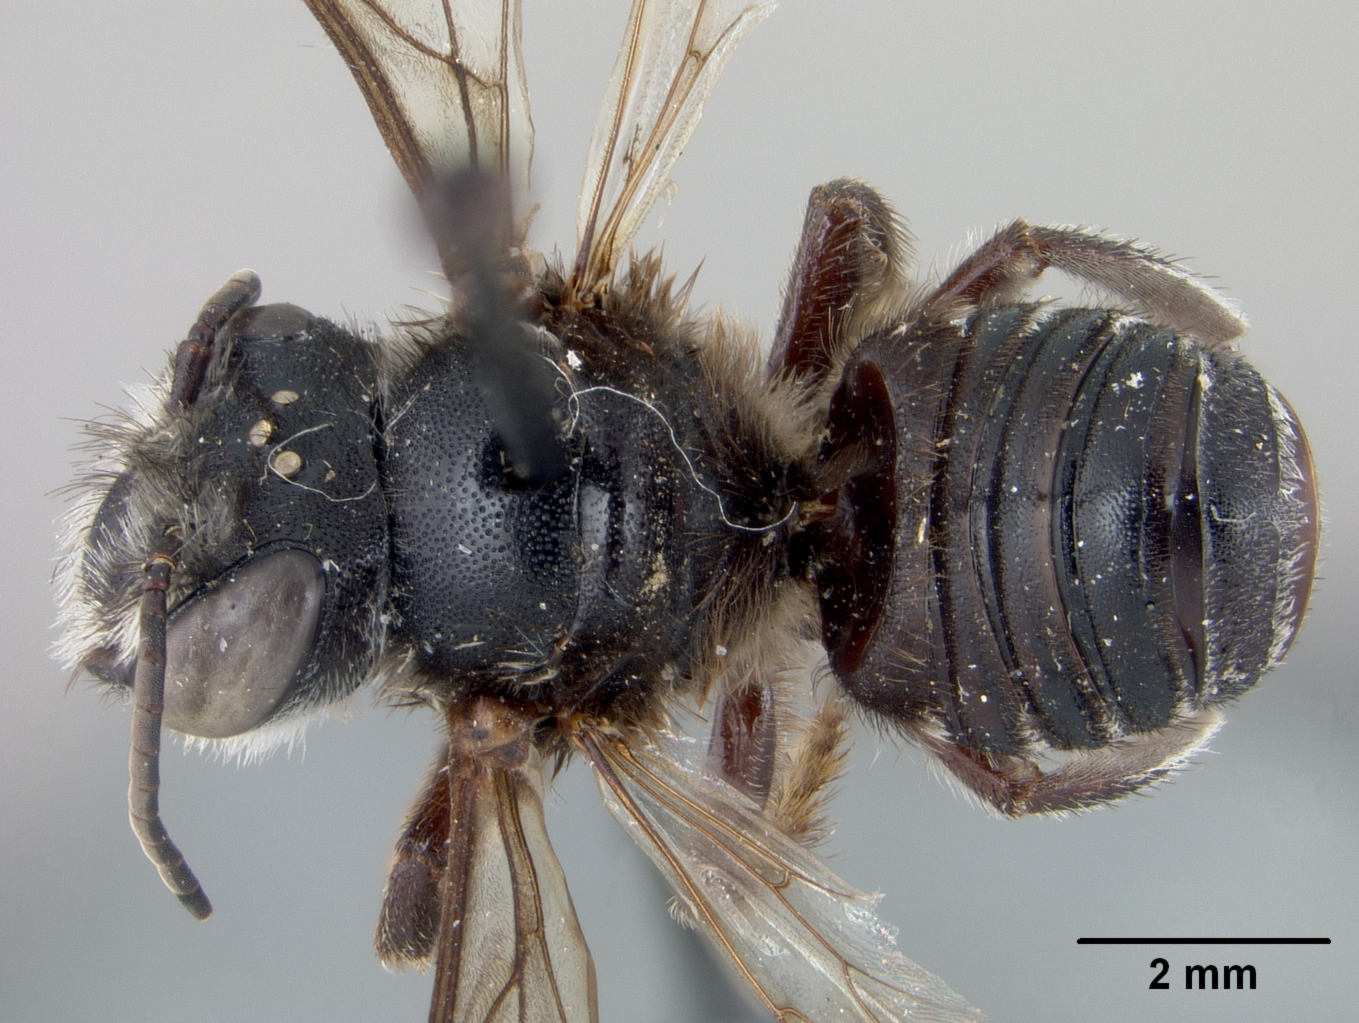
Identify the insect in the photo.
Megachile semota
